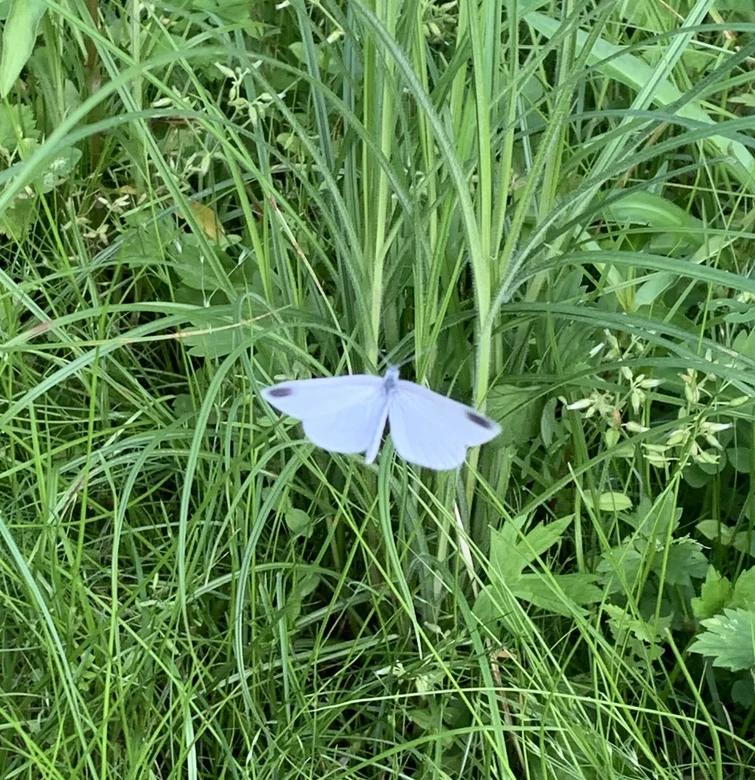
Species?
Leptidea sinapis/juvernica
